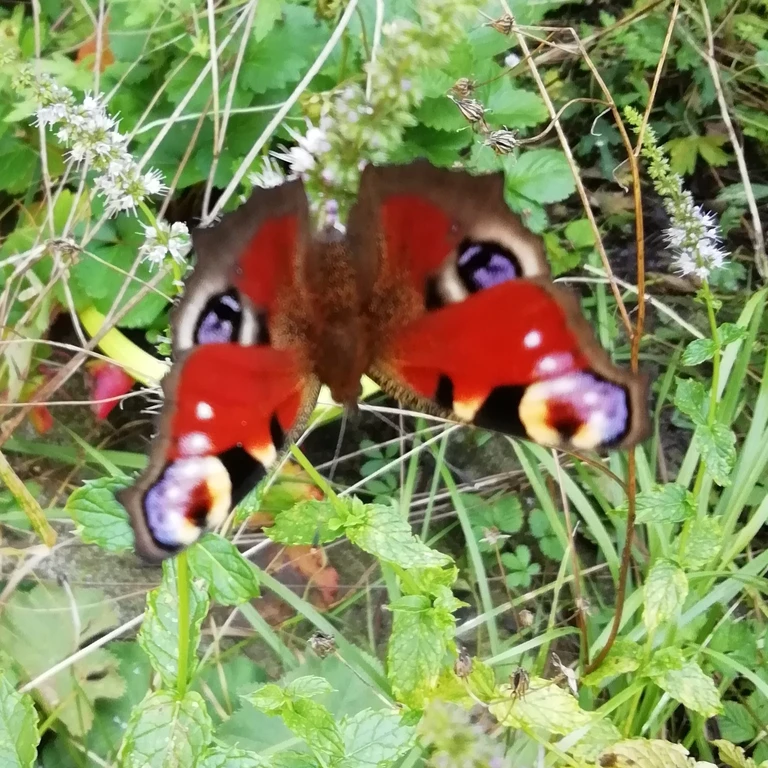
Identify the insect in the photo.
Aglais io
